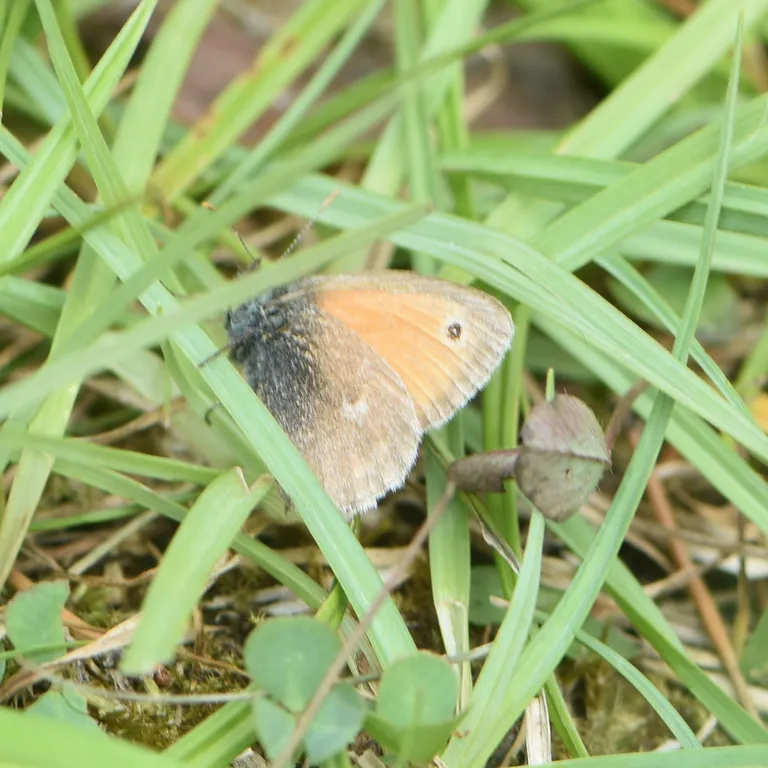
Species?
Coenonympha pamphilus
